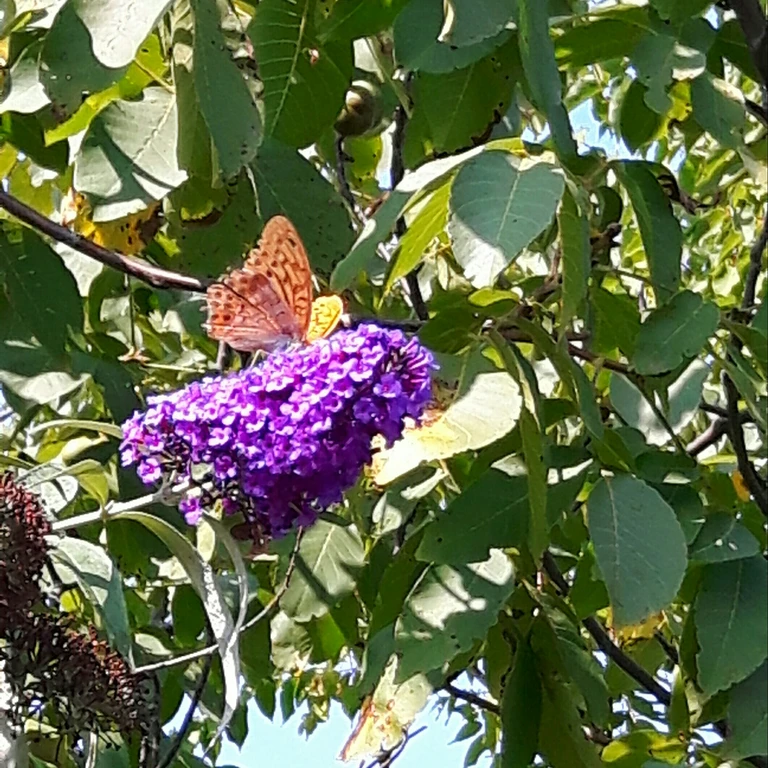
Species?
Argynnis paphia
